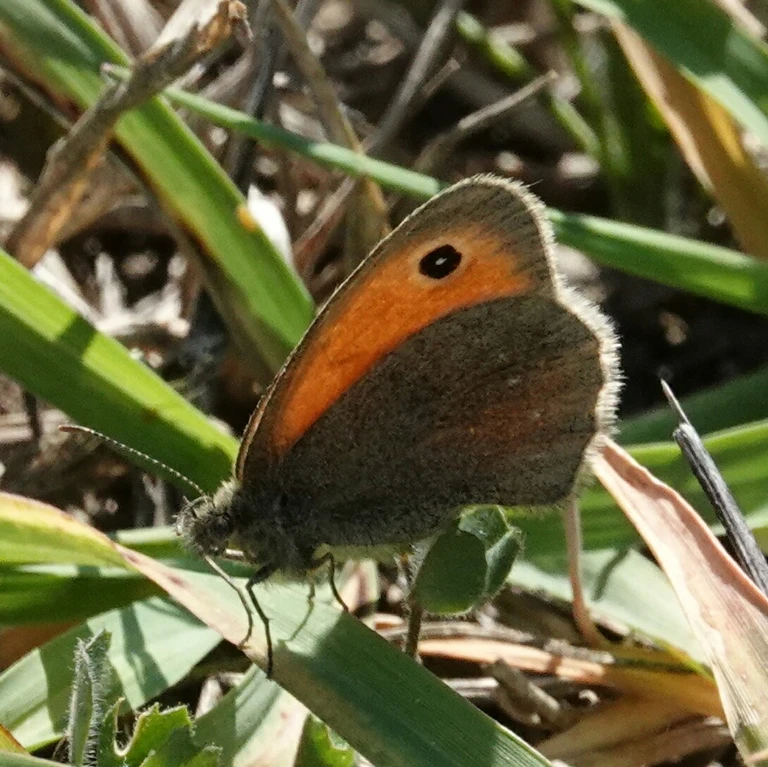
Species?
Coenonympha pamphilus
